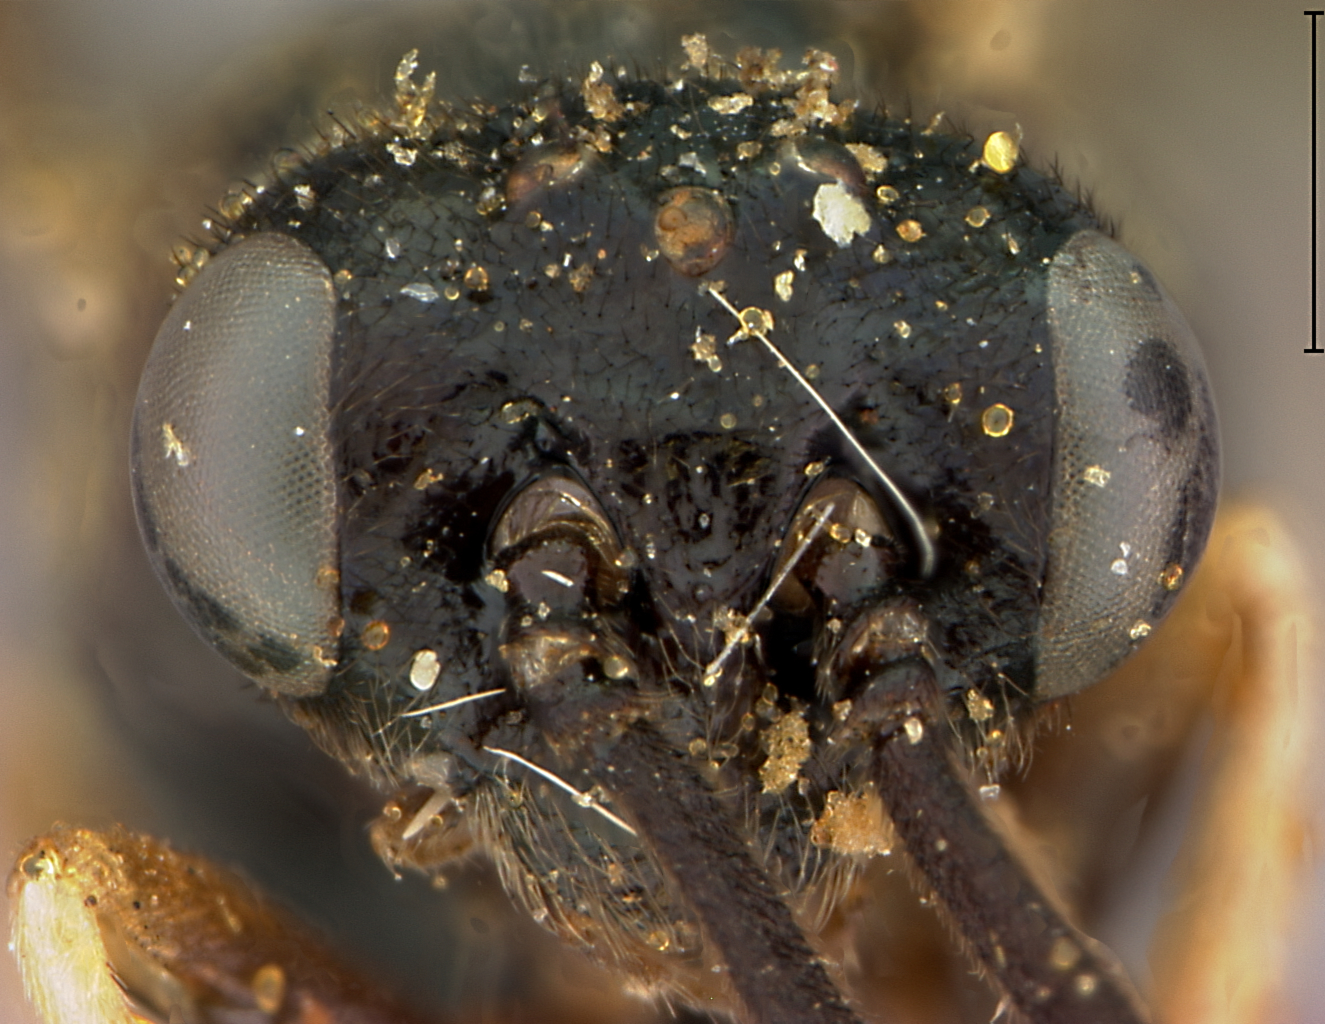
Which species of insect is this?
Priophorus montanus
